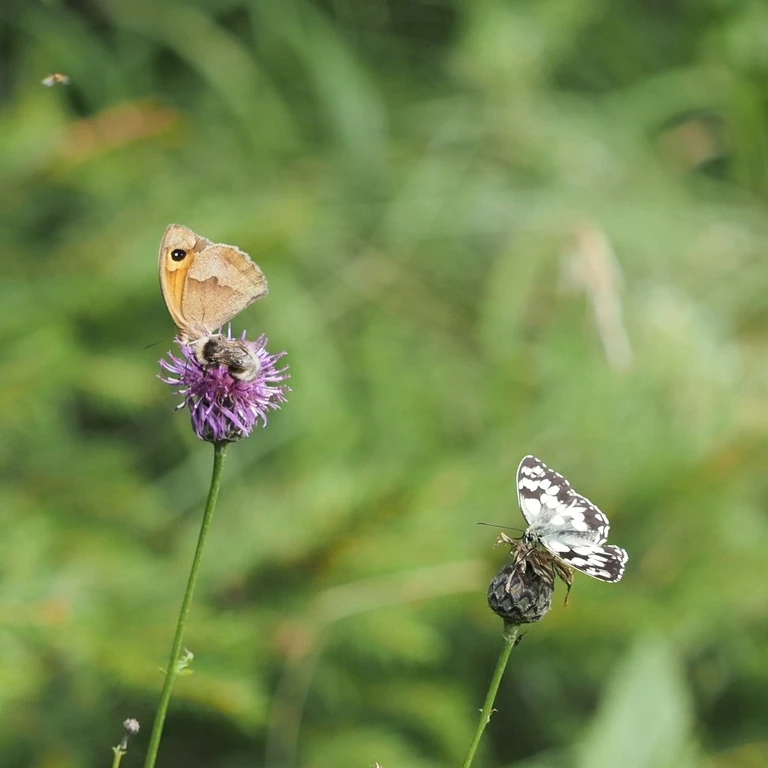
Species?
Maniola jurtina
